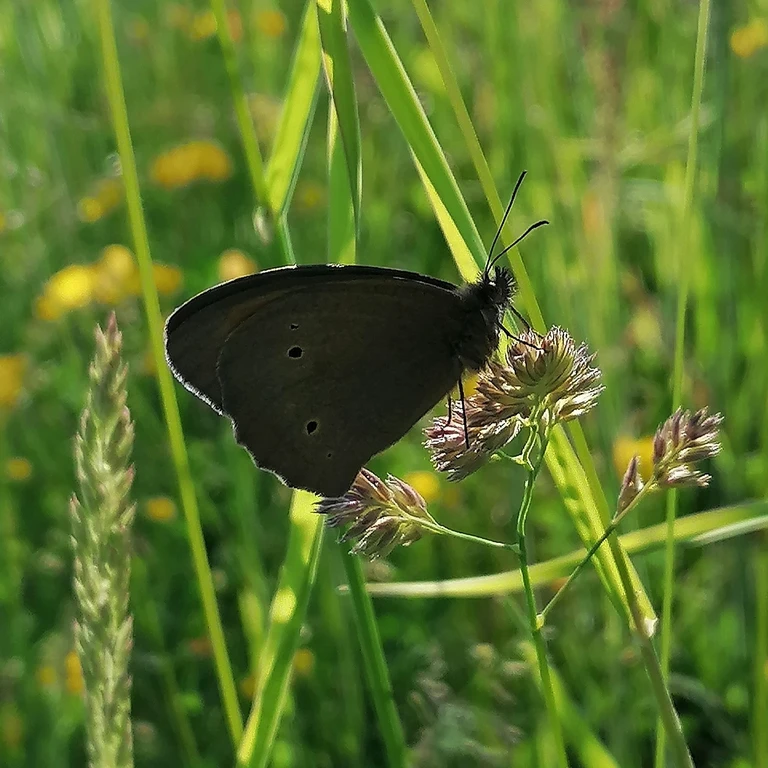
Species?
Maniola jurtina
